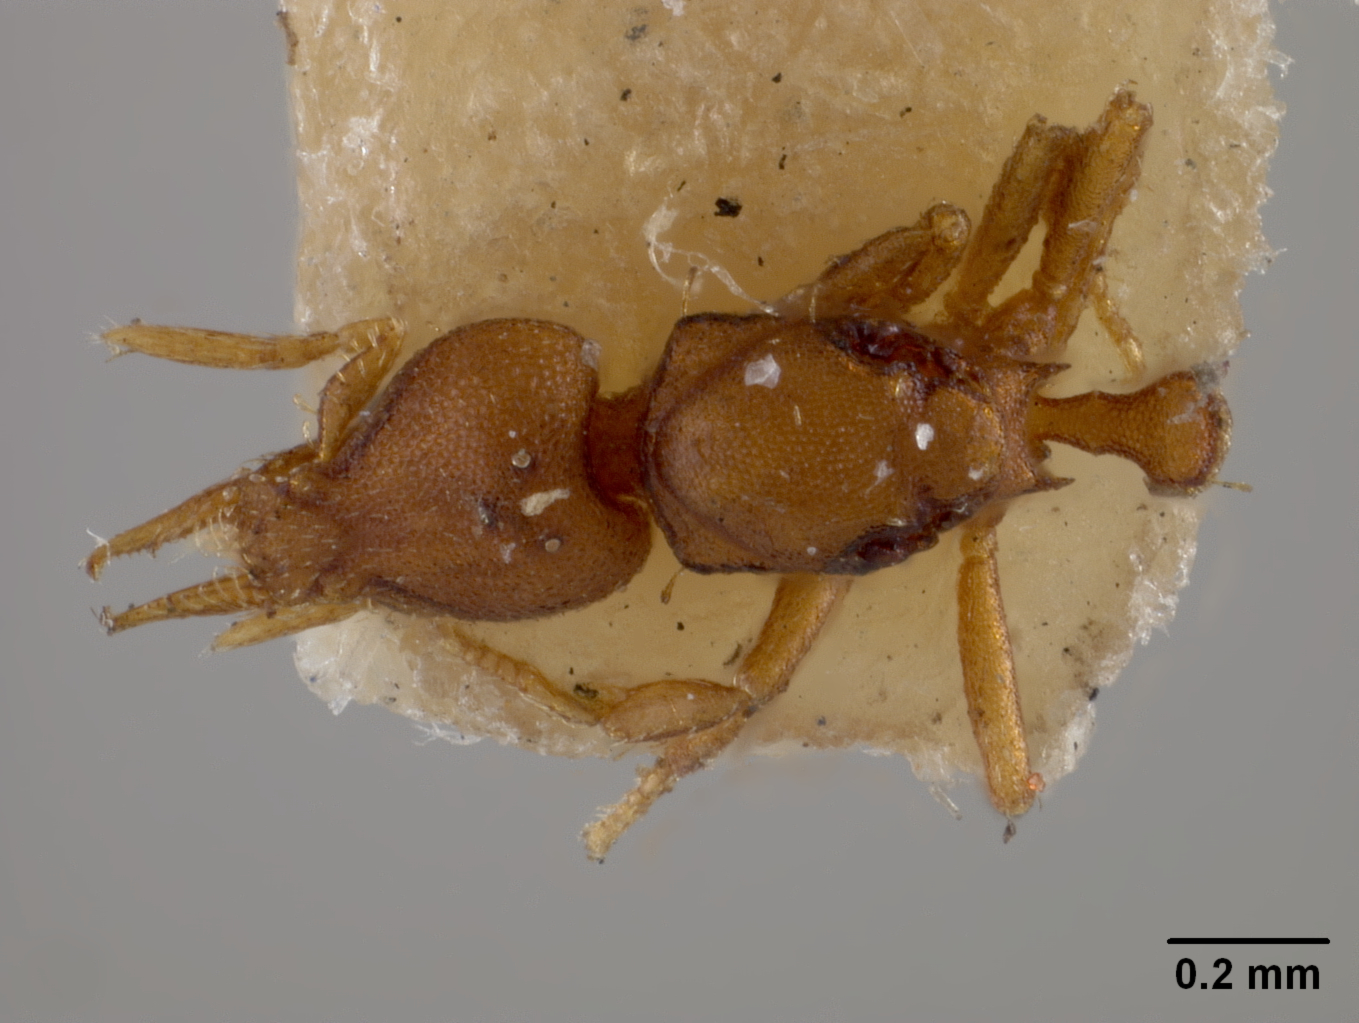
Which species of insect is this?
Strumigenys brevicornis
